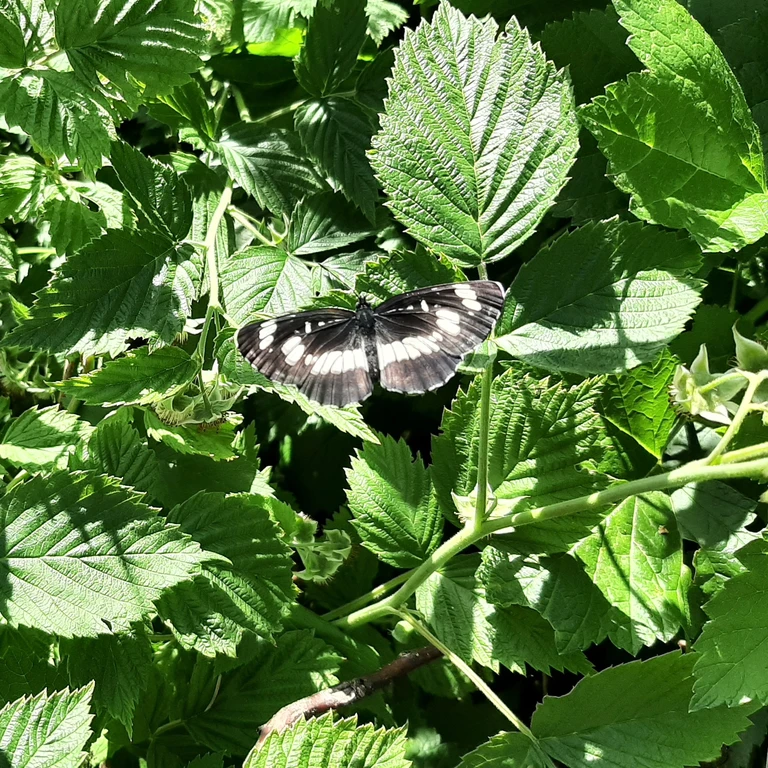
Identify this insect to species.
Neptis rivularis
